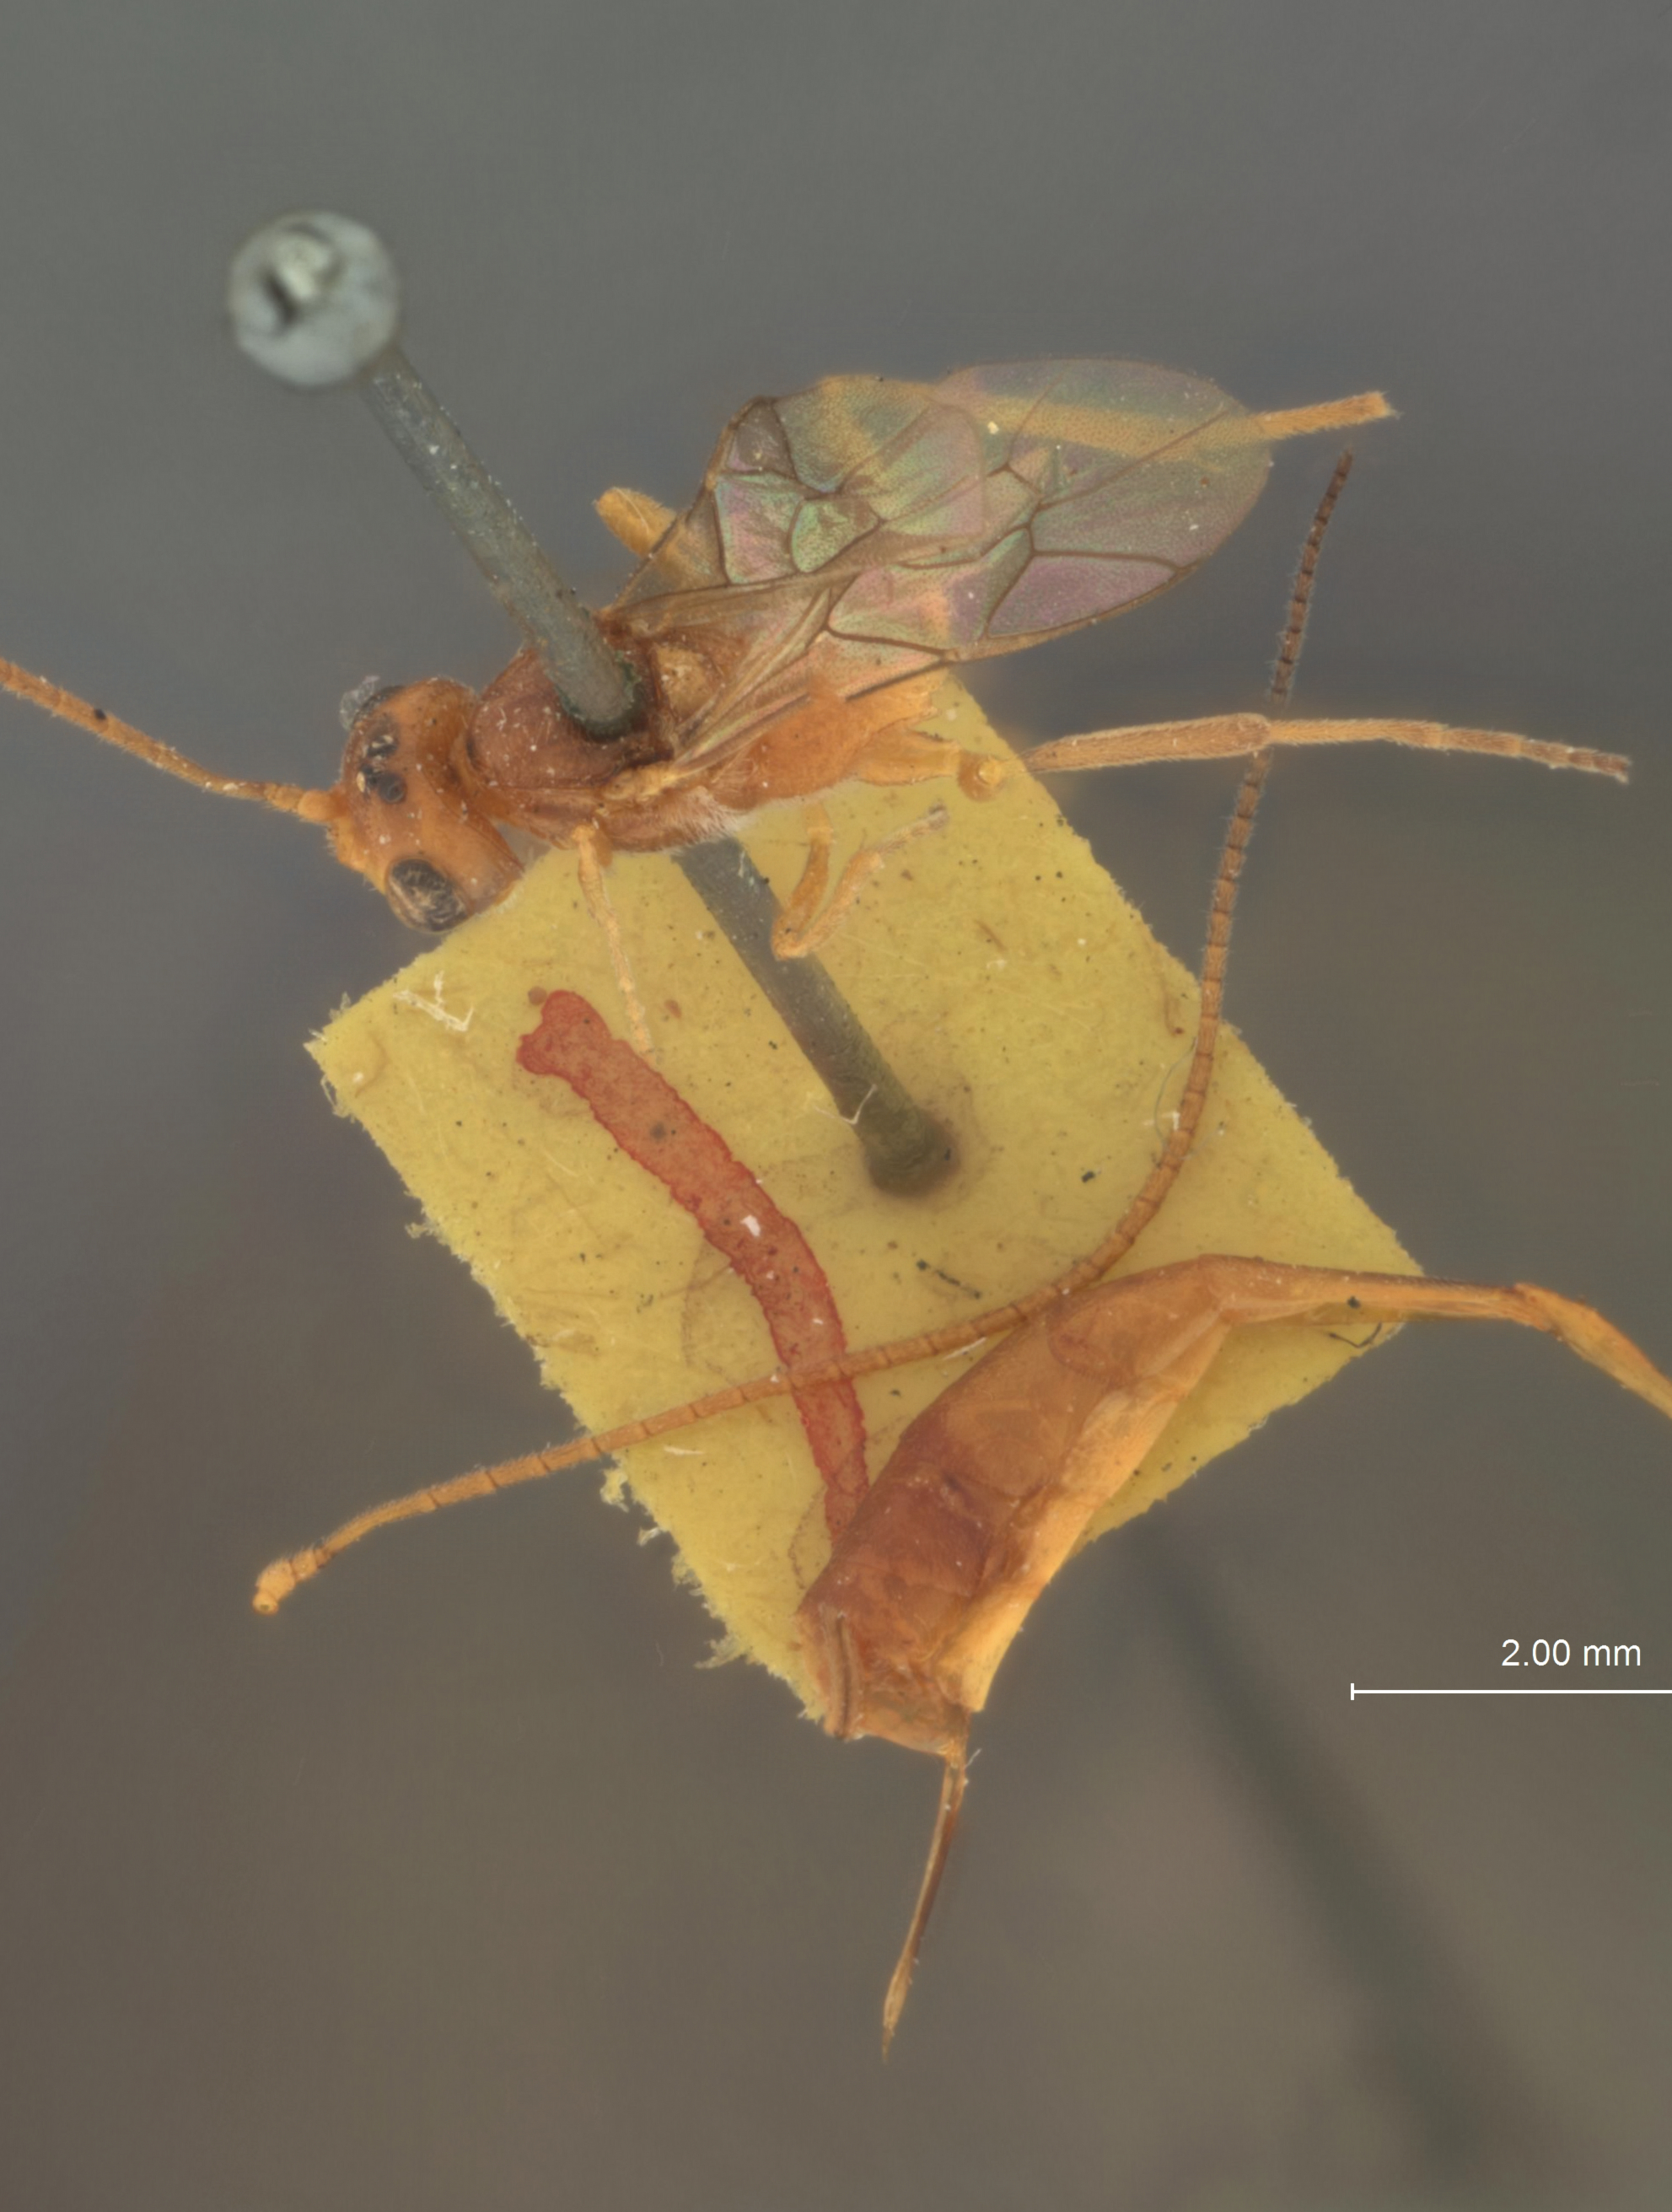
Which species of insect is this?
Anomalon melleum
